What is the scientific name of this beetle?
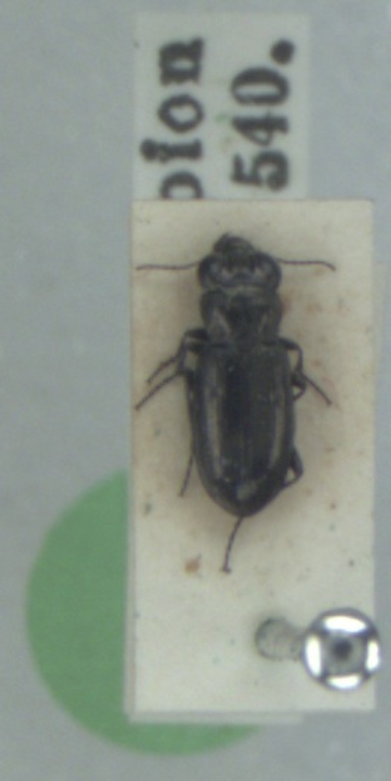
Notiophilus aquaticus
